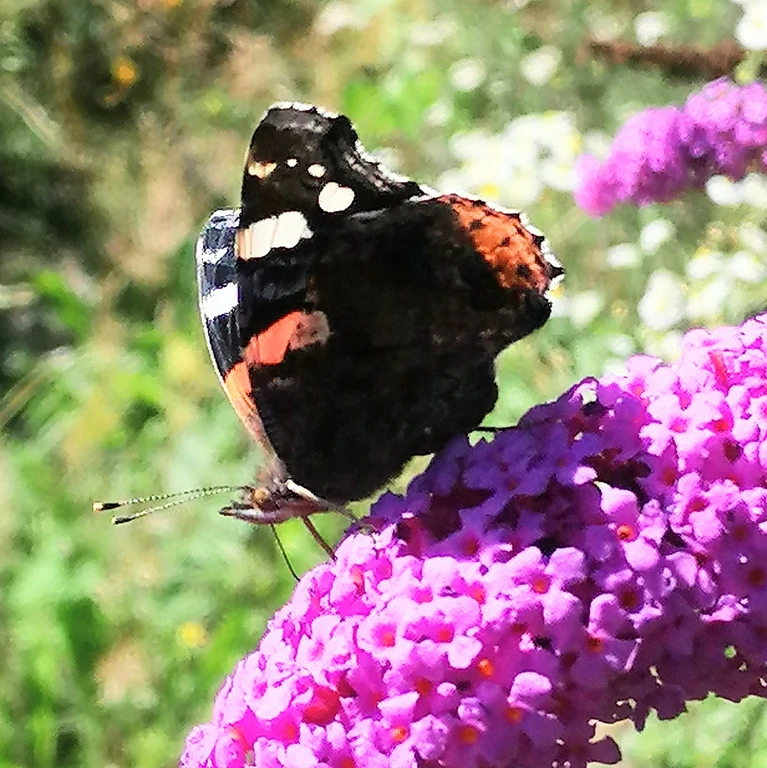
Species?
Vanessa atalanta
